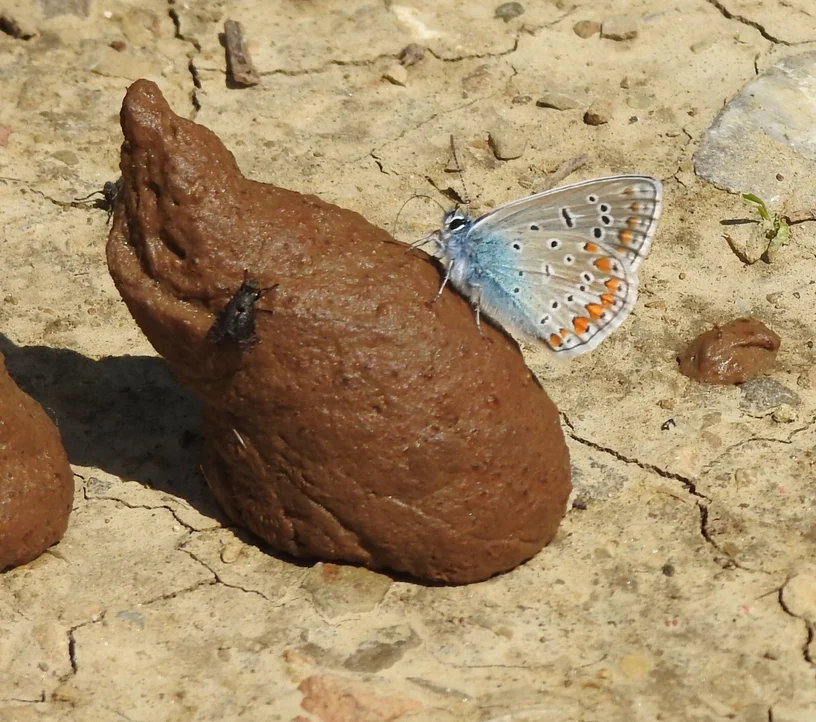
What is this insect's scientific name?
Polyommatus icarus
